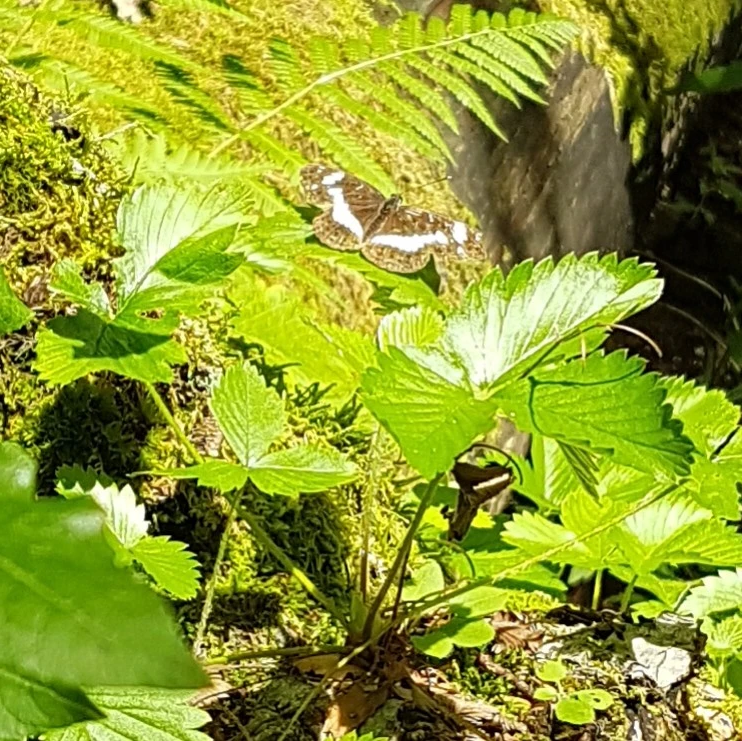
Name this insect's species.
Limenitis camilla (also Ladoga camilla)
